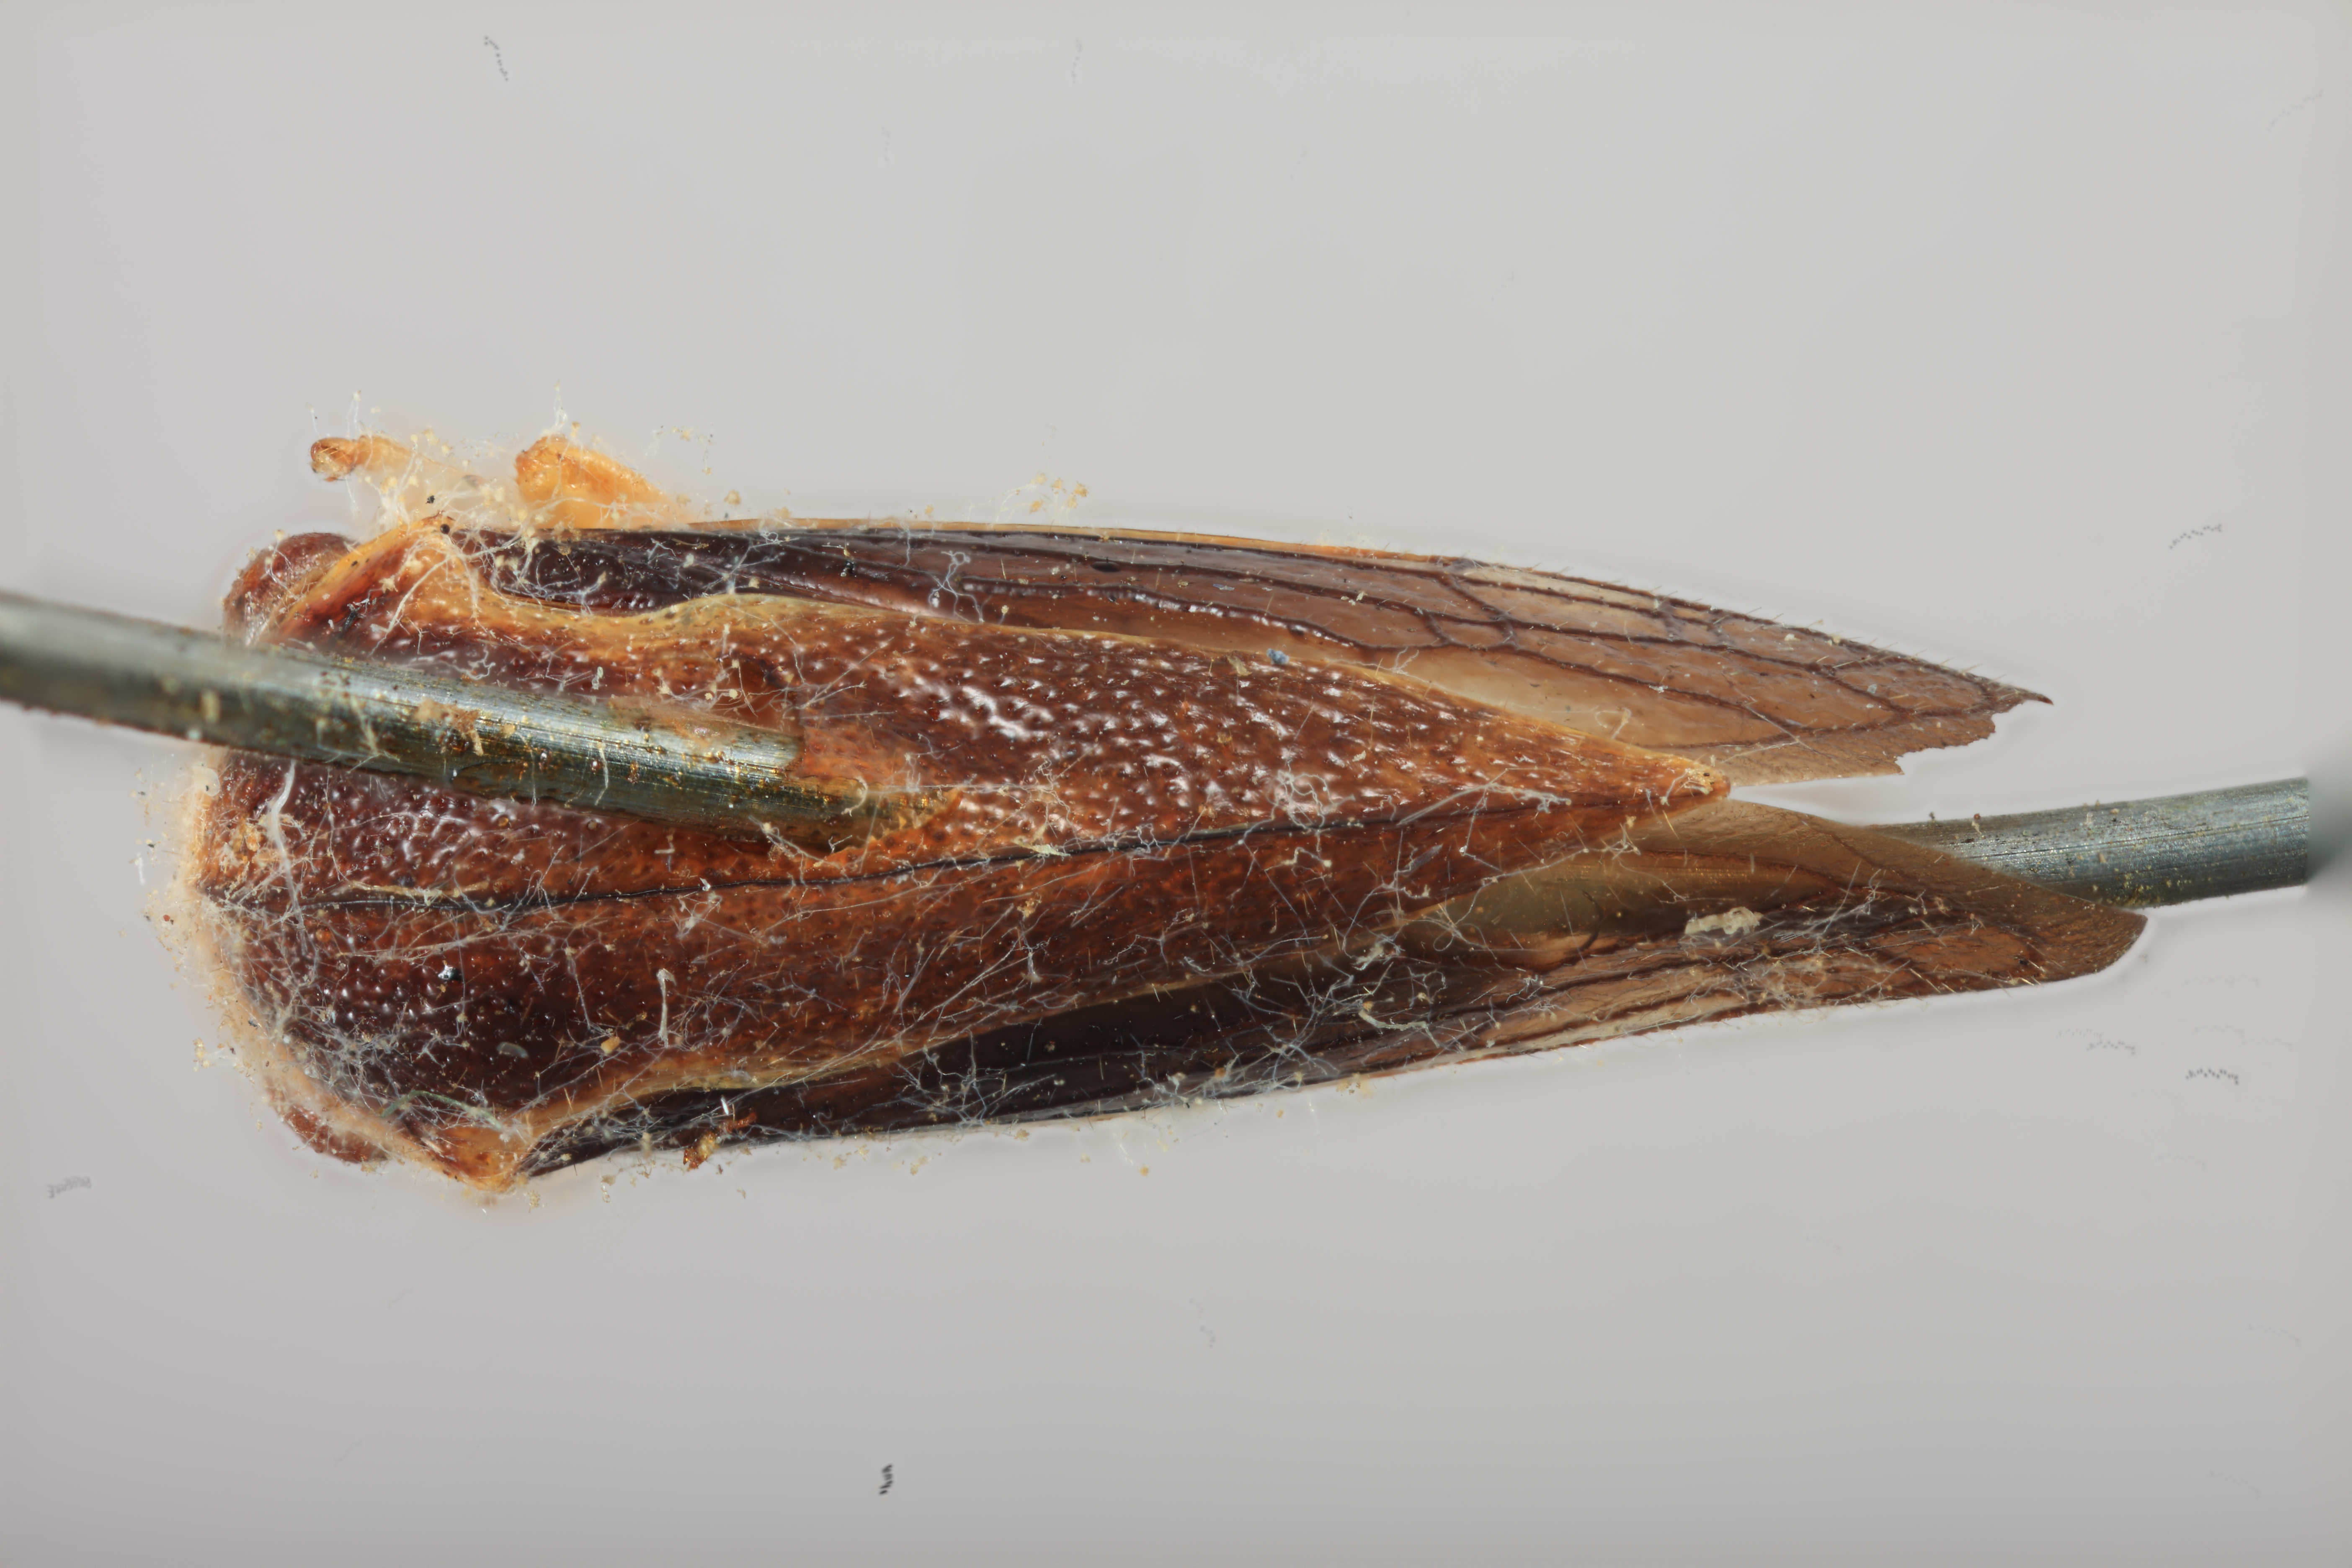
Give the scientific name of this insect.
Smilia castaneae
